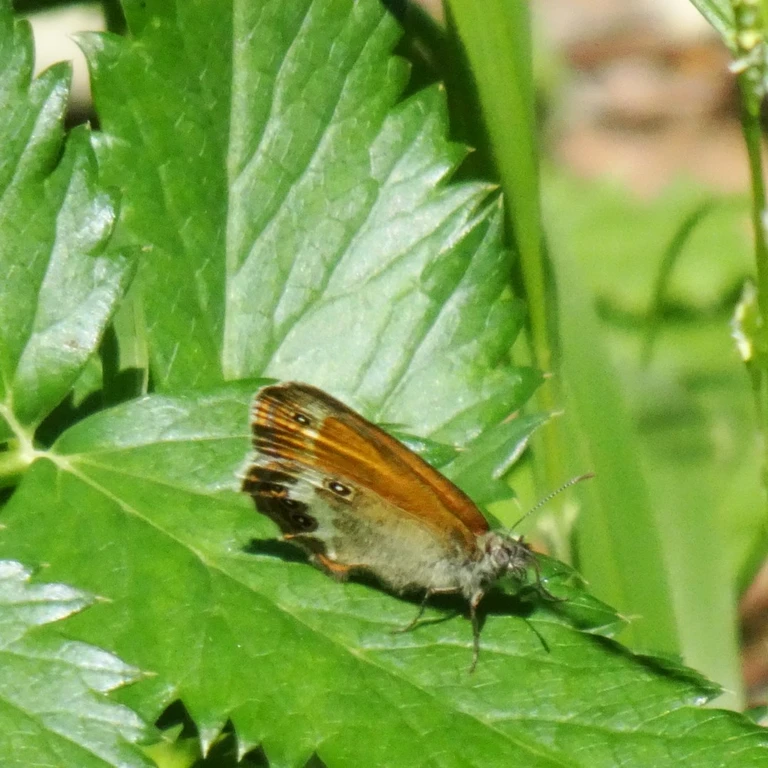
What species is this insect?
Coenonympha arcania
